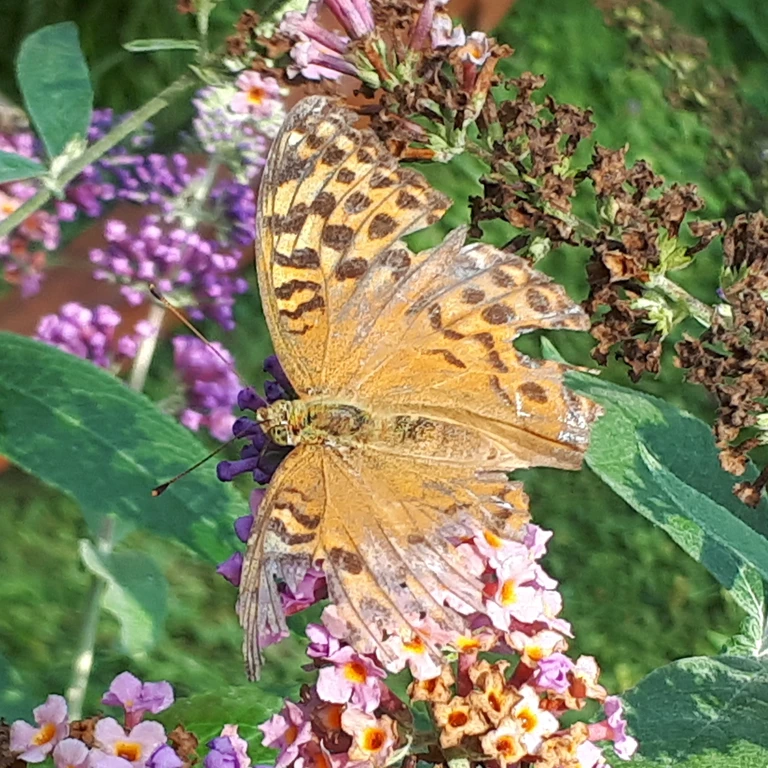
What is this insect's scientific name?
Argynnis paphia
